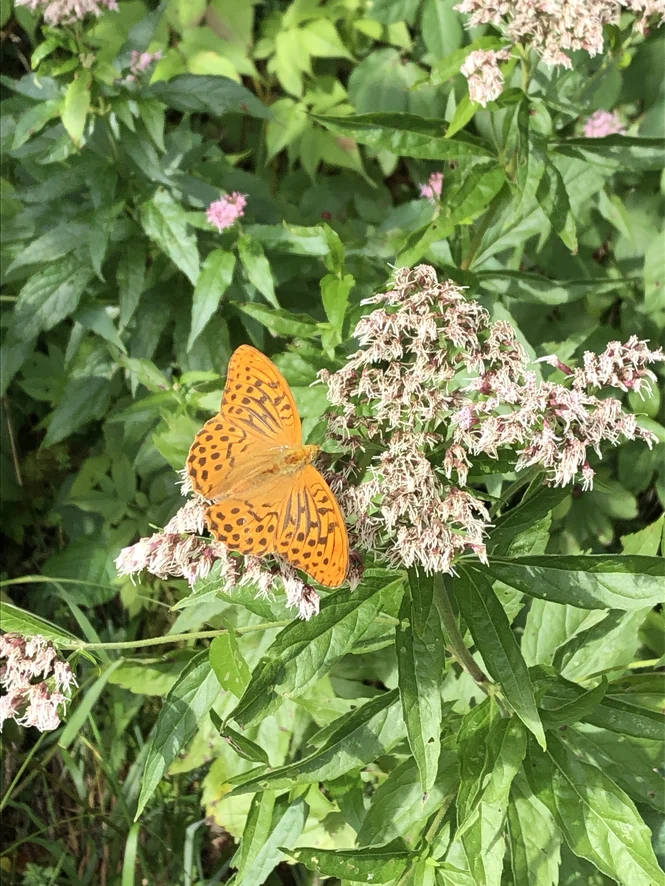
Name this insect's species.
Argynnis paphia
